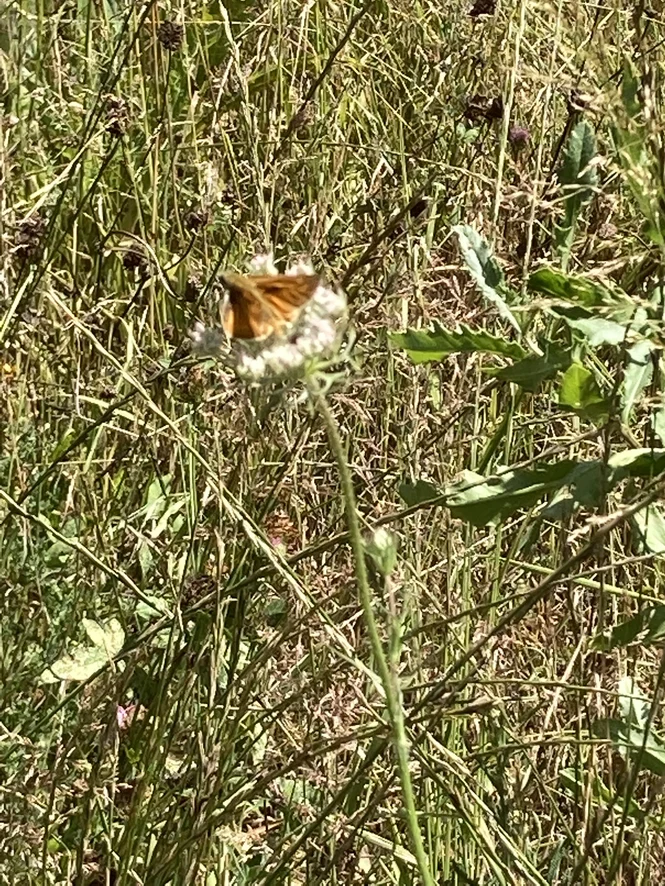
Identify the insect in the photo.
Ochlodes sylvanus (also Ochlodes venata)
